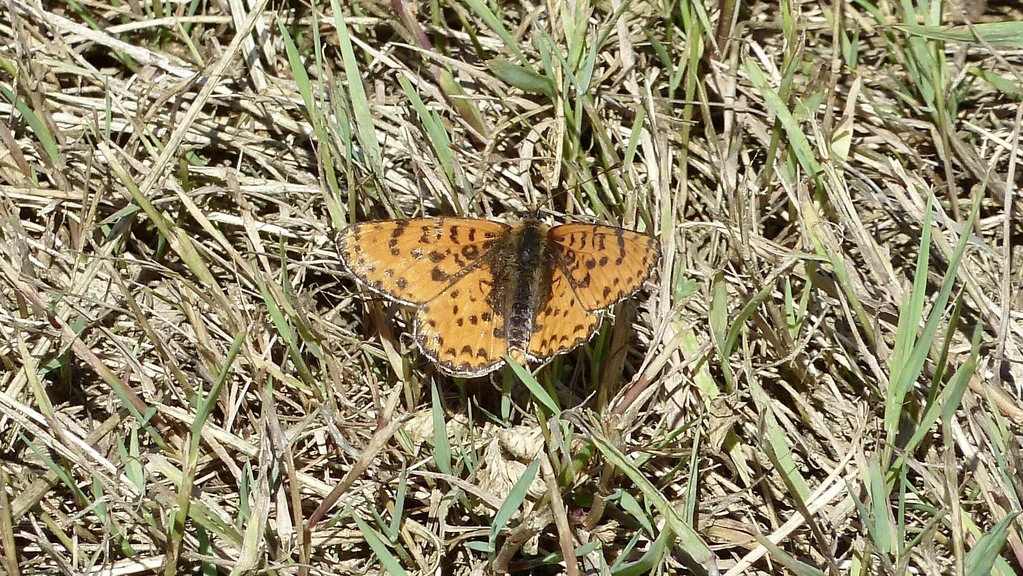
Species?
Melitaea didyma
